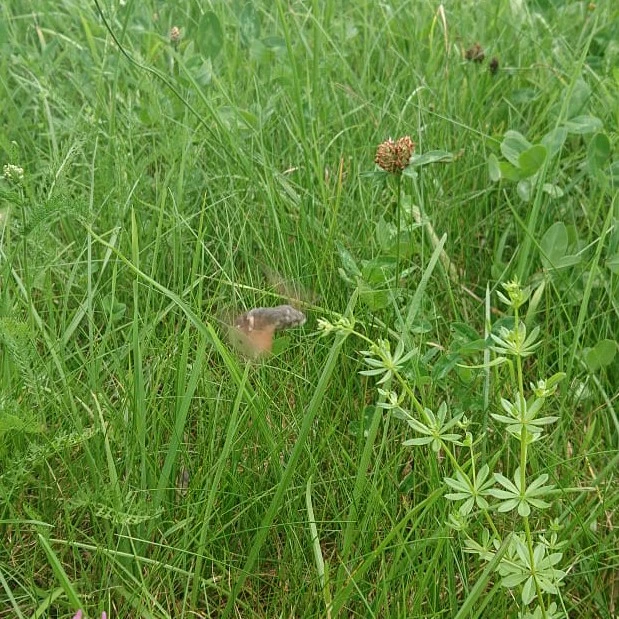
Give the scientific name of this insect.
Macroglossum stellatarum
